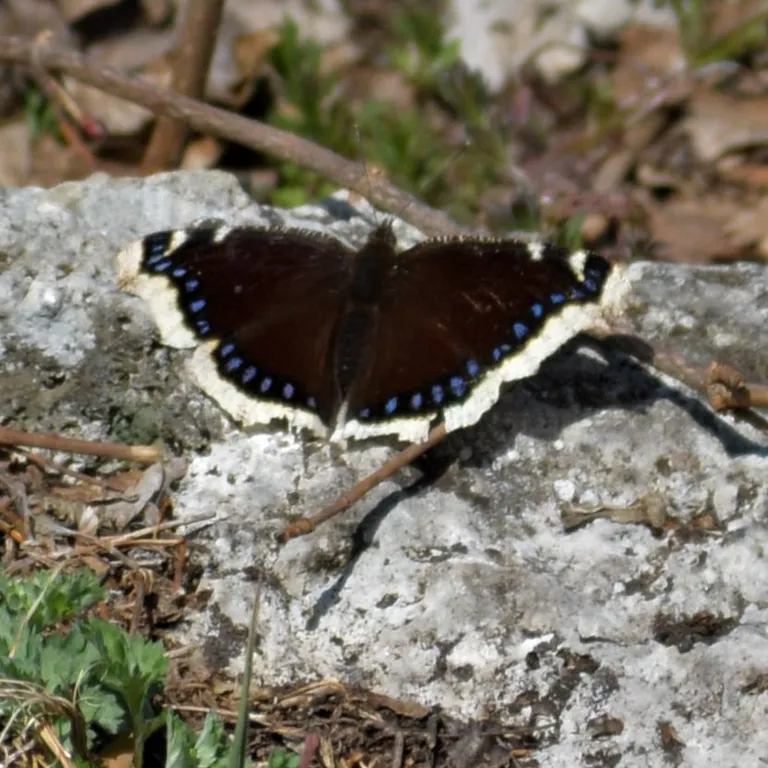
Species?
Nymphalis antiopa
